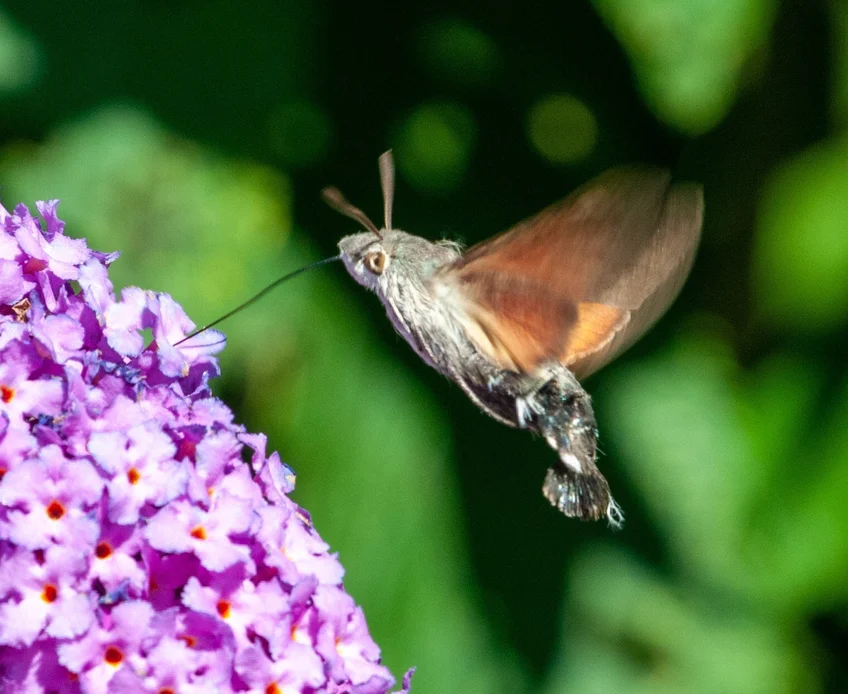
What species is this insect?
Macroglossum stellatarum
